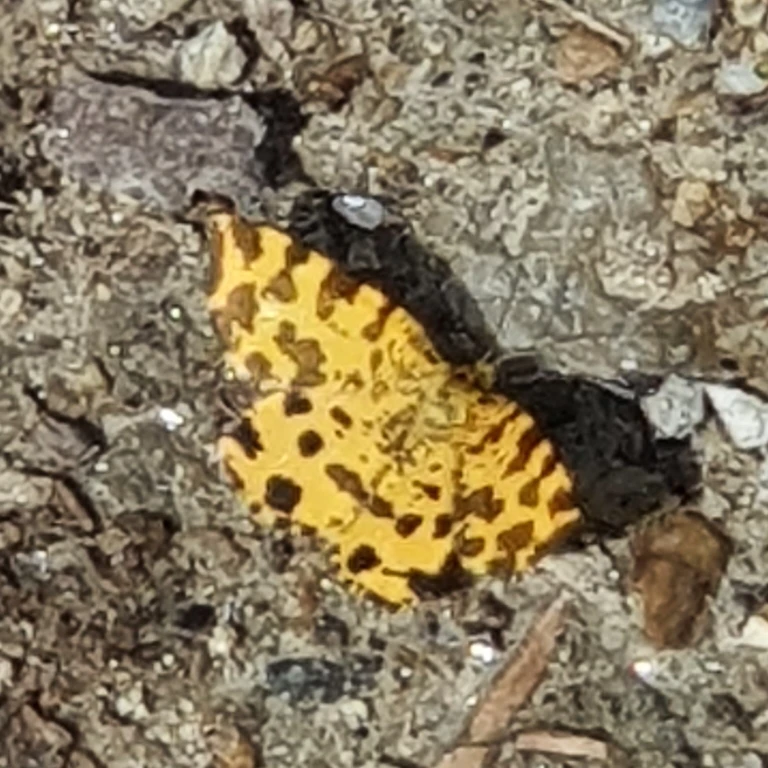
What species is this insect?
Pseudopanthera macularia
